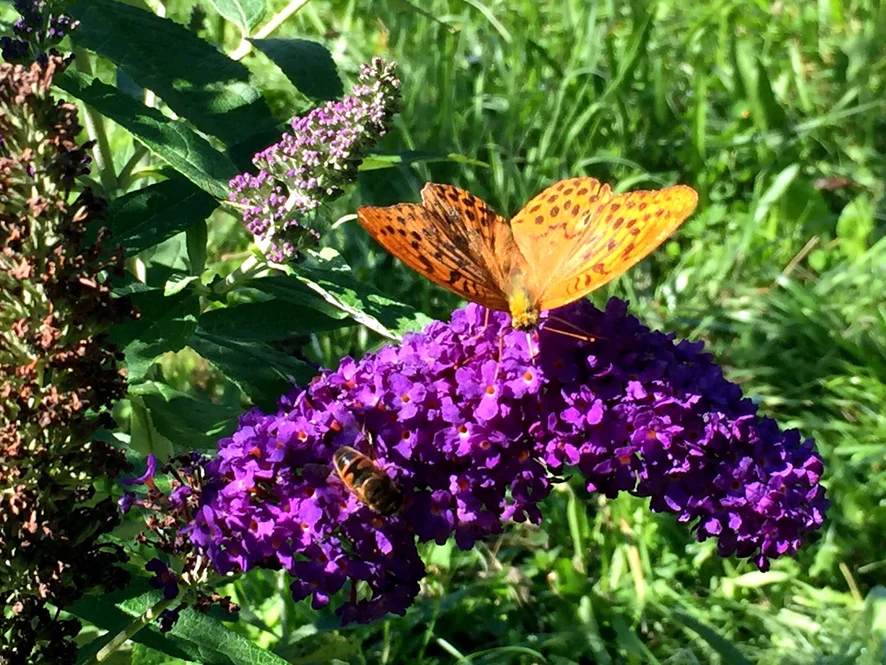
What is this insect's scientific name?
Argynnis paphia
